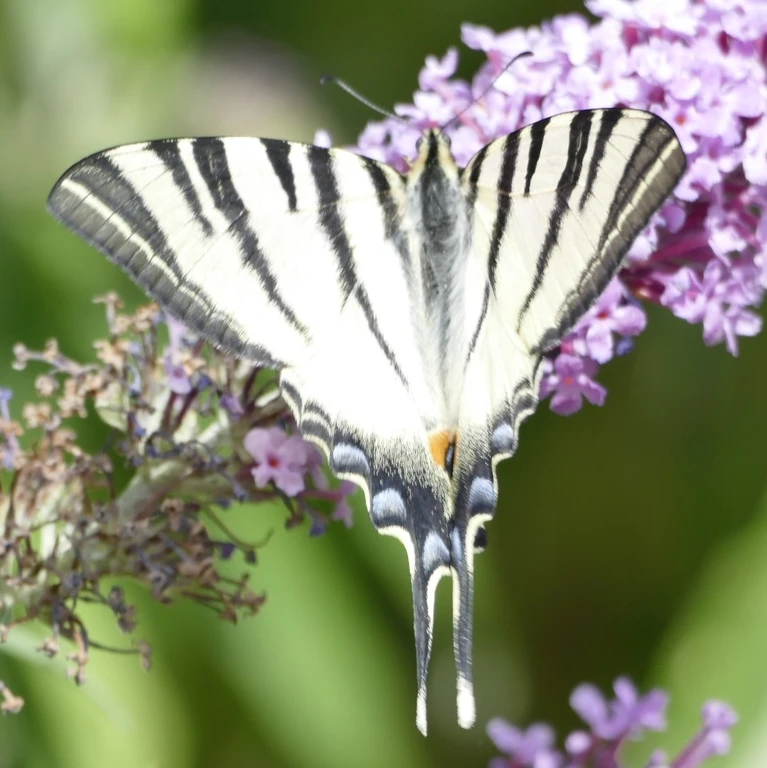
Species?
Iphiclides podalirius
